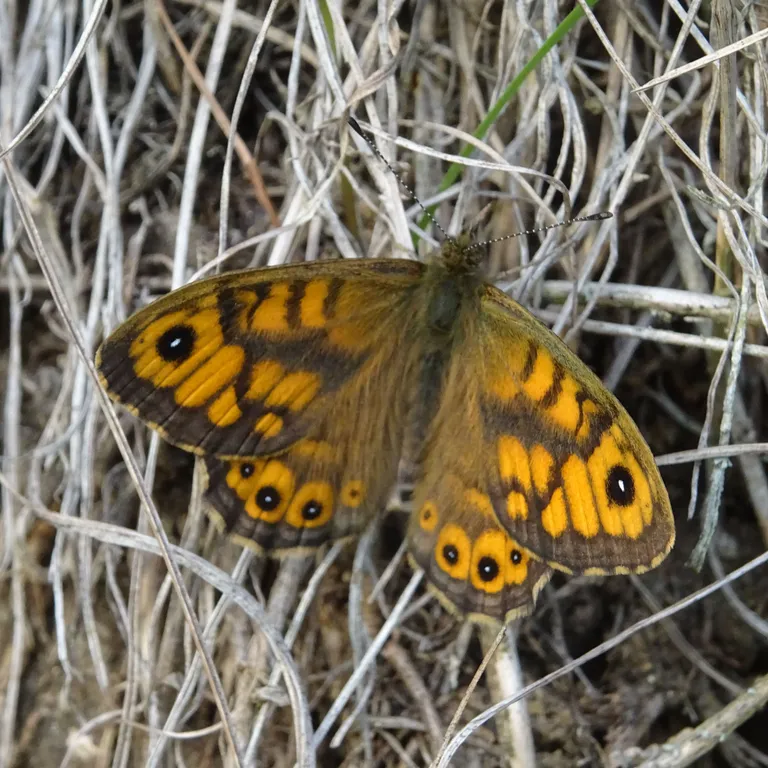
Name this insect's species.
Lasiommata megera (also Pararge megera)
